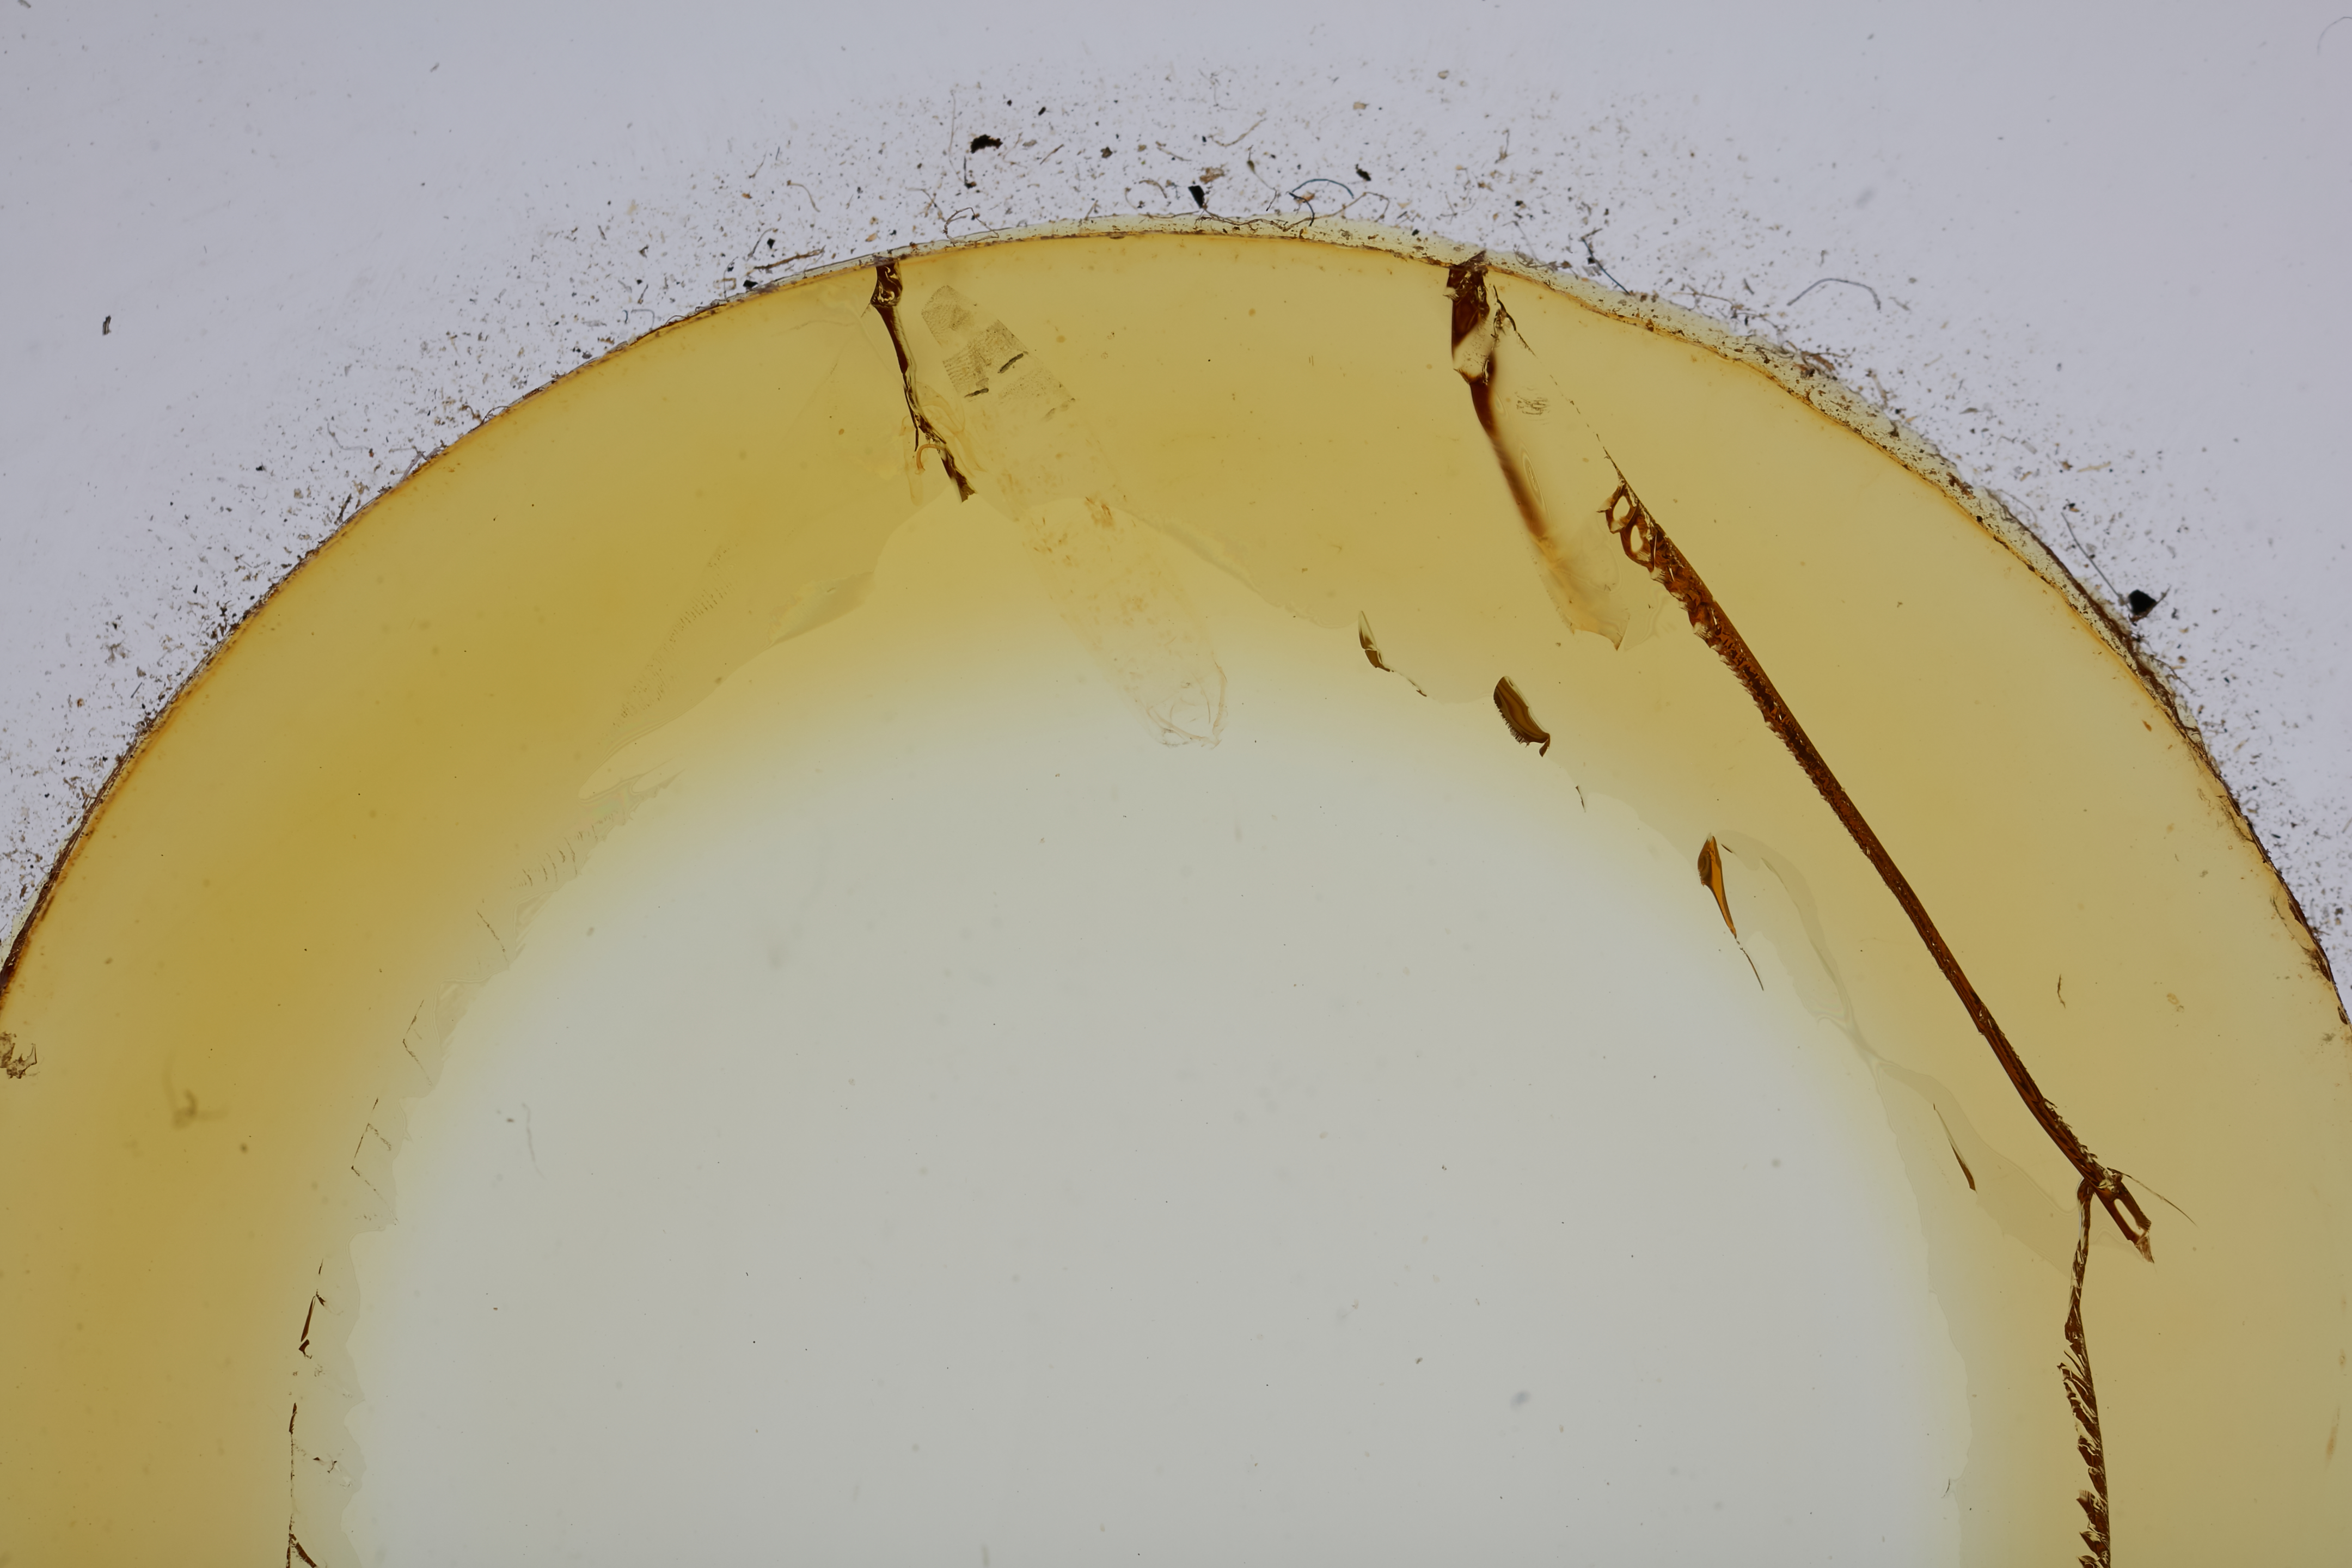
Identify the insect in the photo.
Aristotelia corallina
